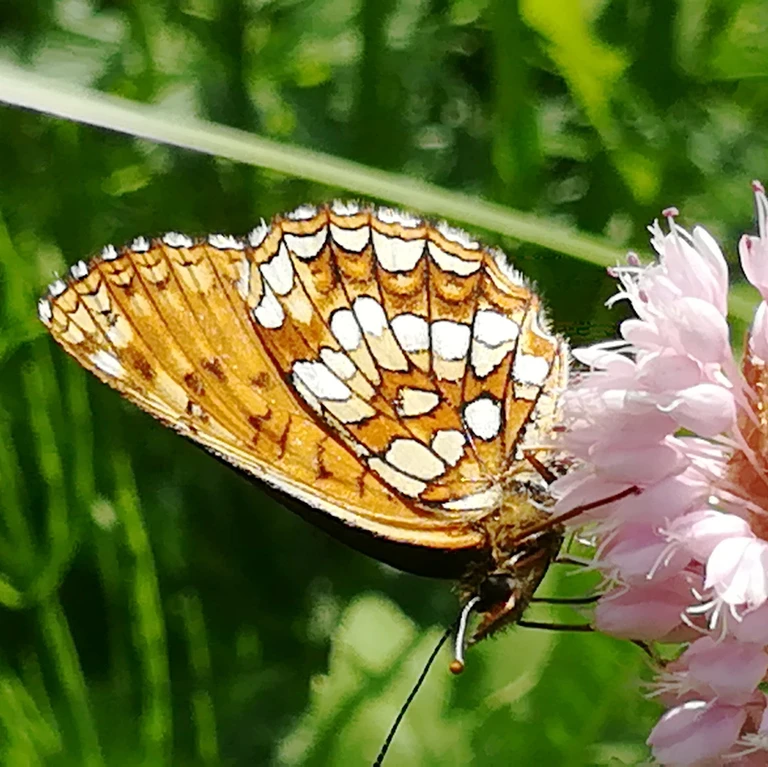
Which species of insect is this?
Melitaea diamina
